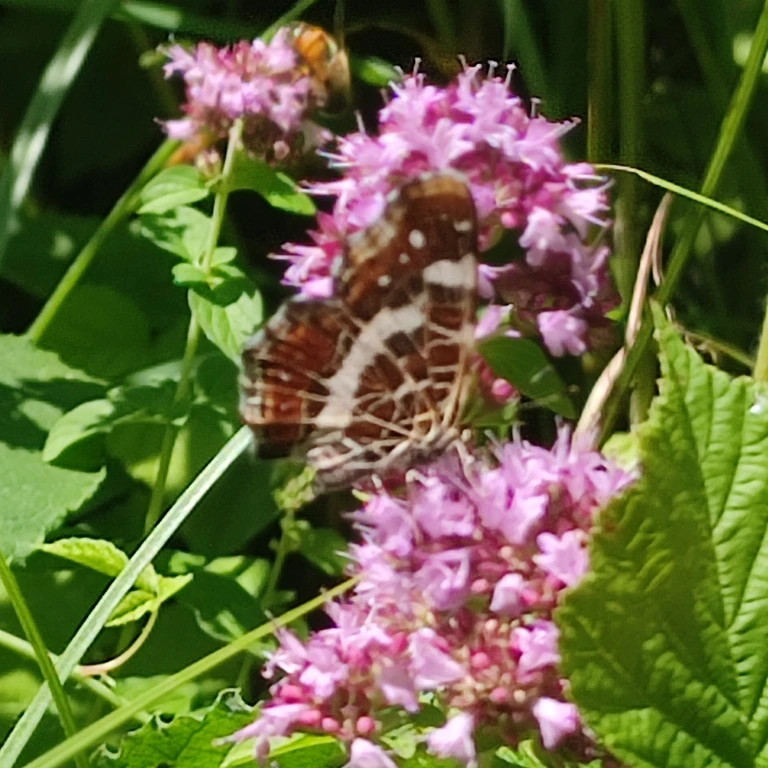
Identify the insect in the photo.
Araschnia levana
